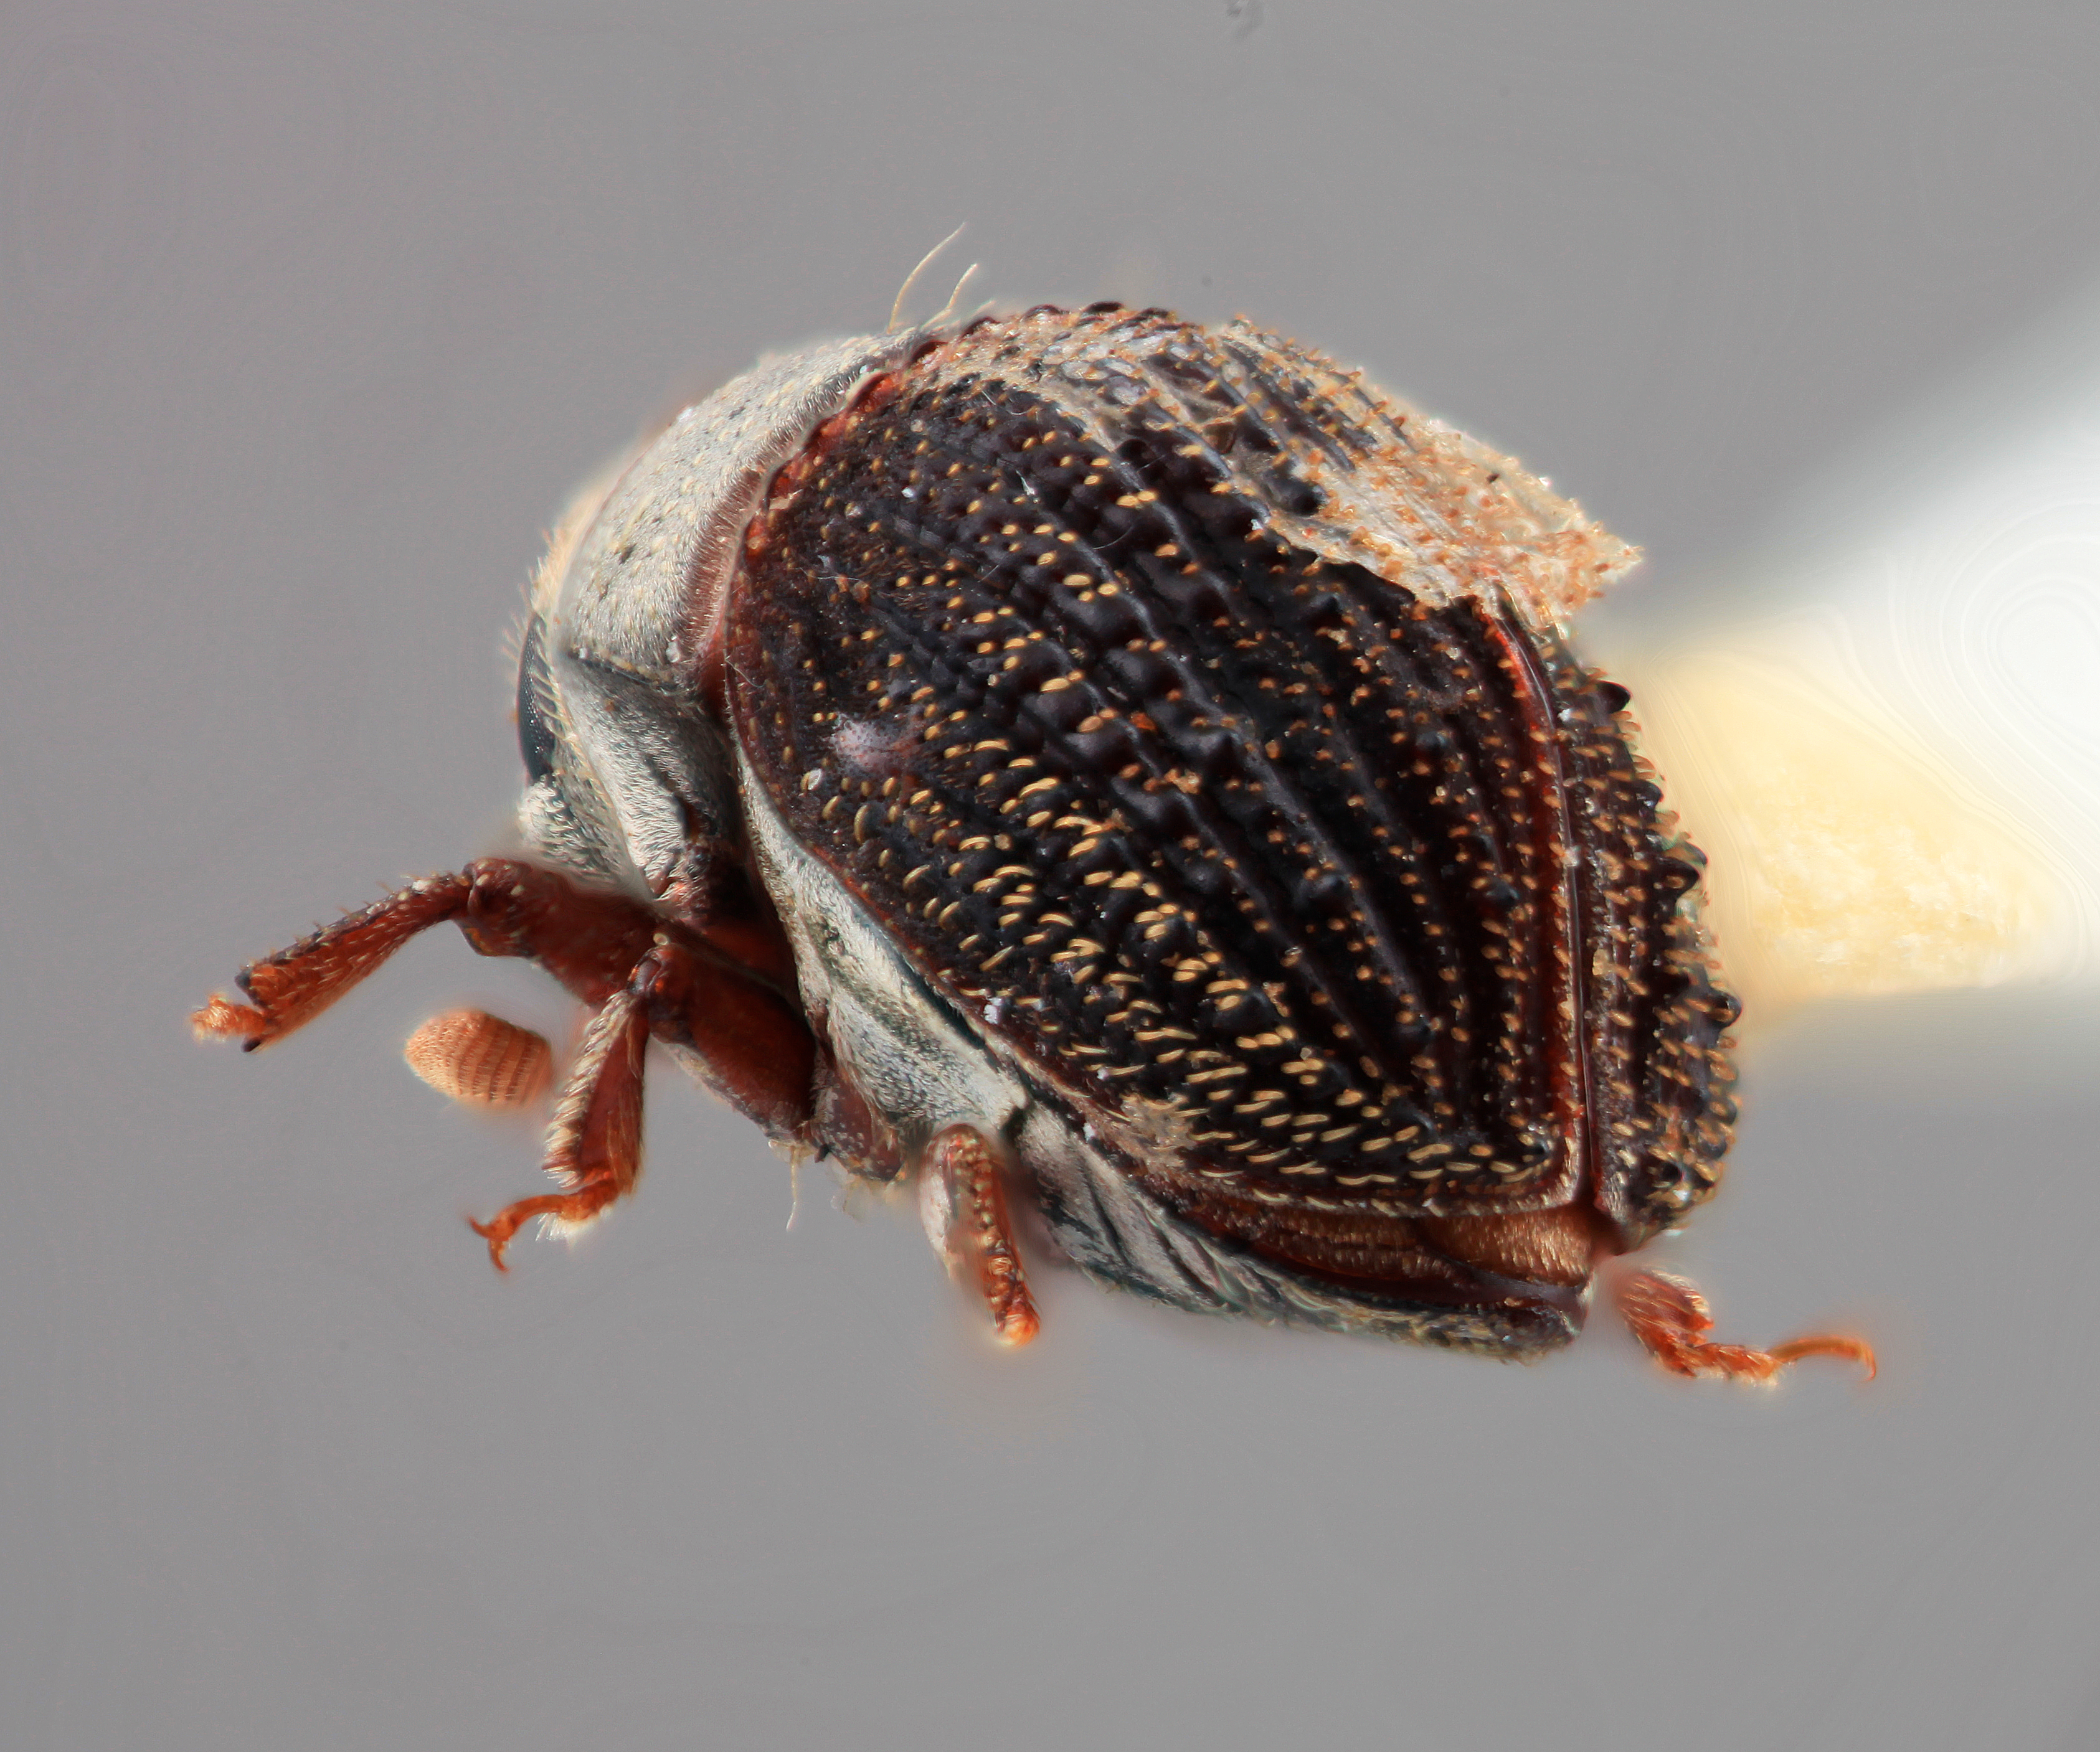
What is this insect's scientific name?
Sphaerotrypes pentacme
